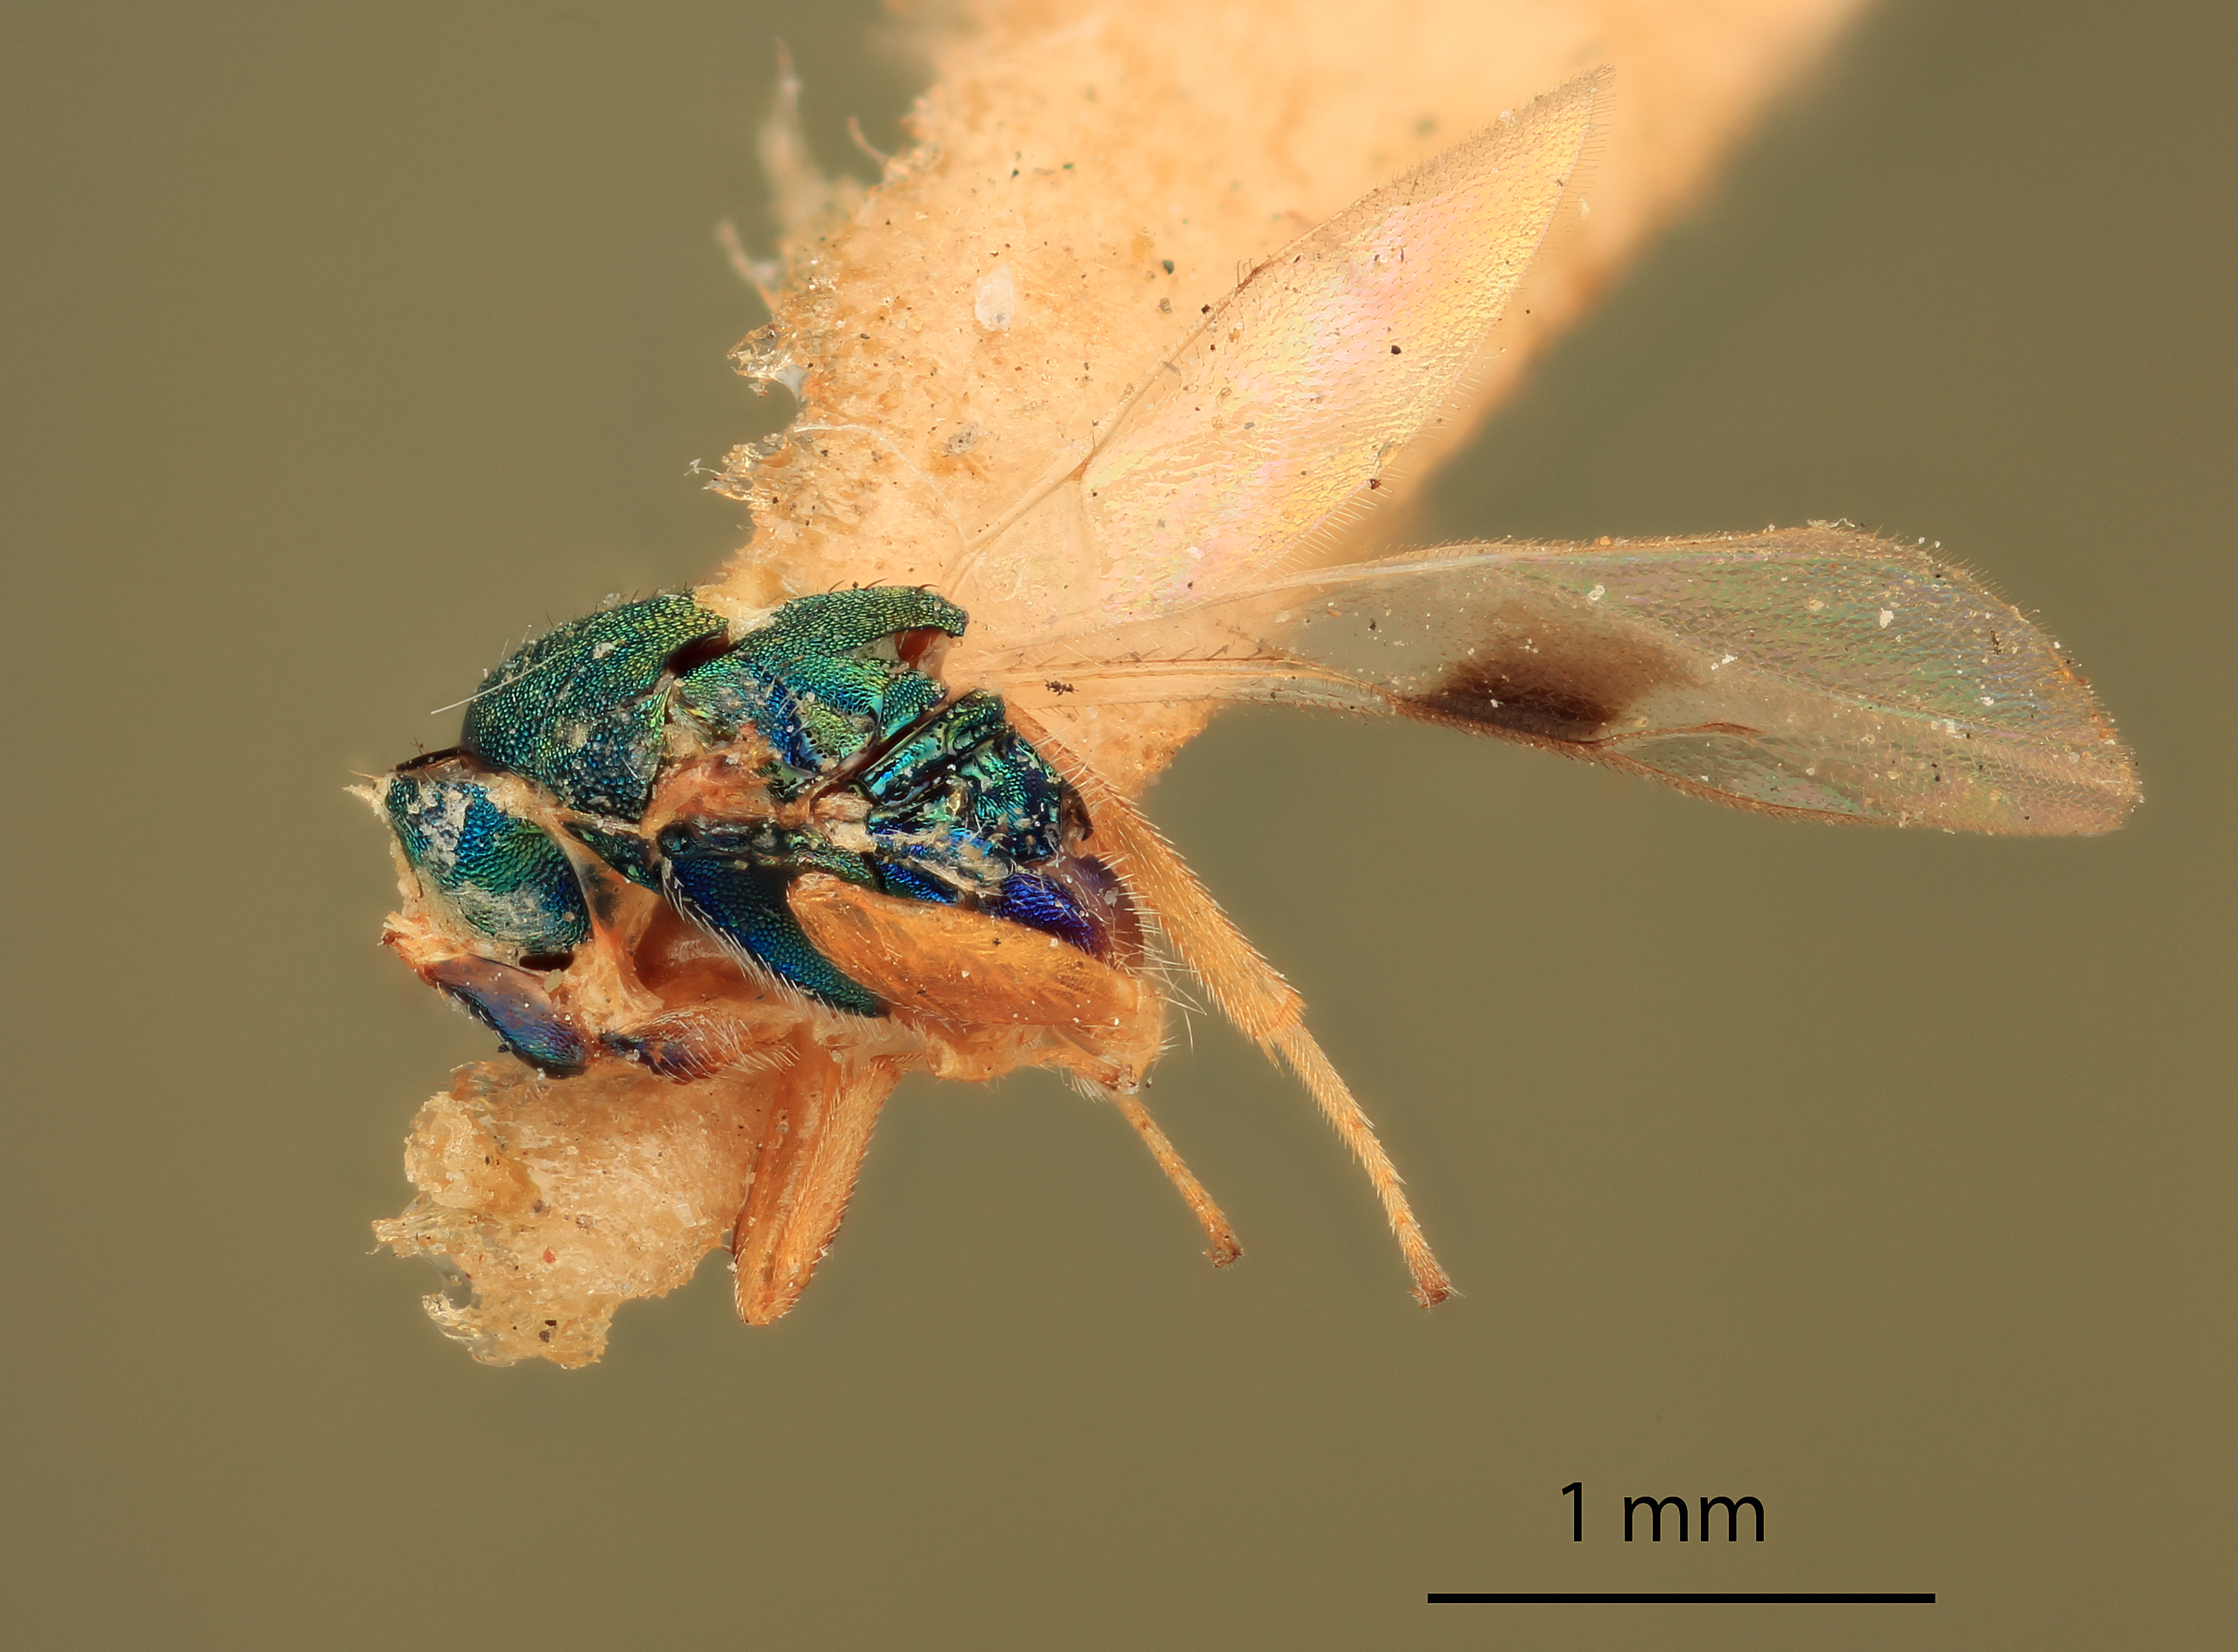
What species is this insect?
Cryptopristus americanus
